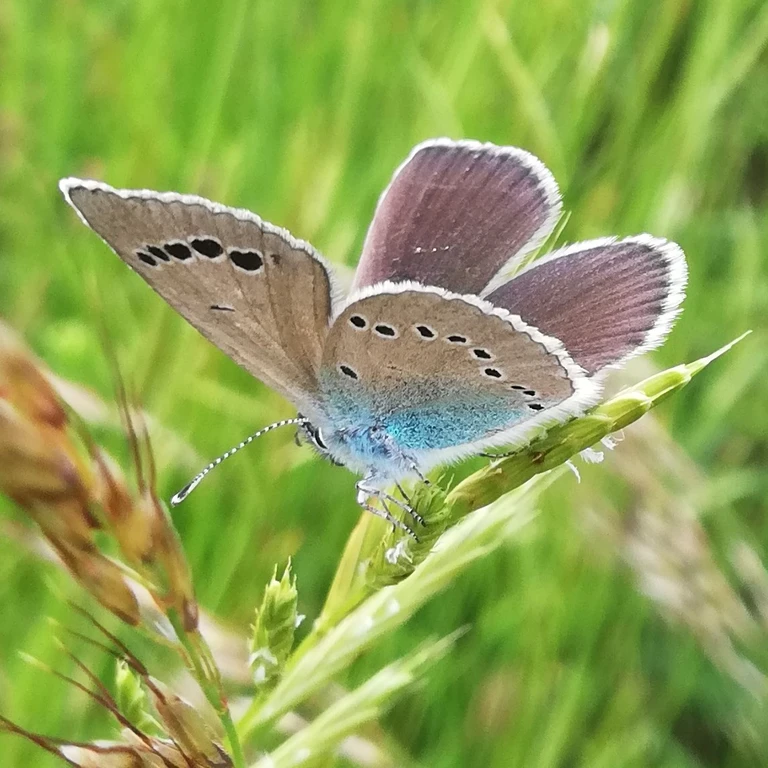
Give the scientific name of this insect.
Glaucopsyche alexis
